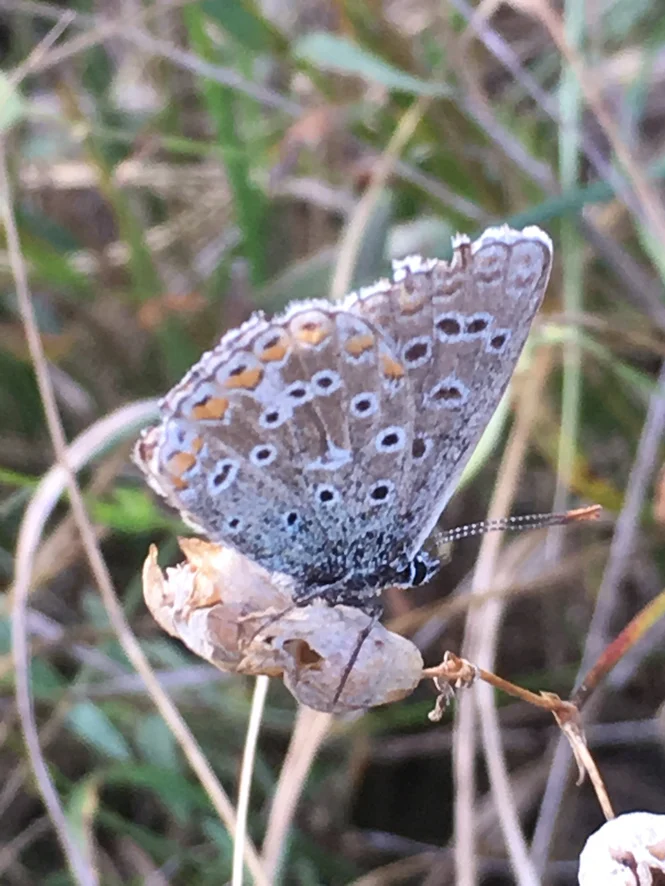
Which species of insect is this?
Polyommatus icarus
